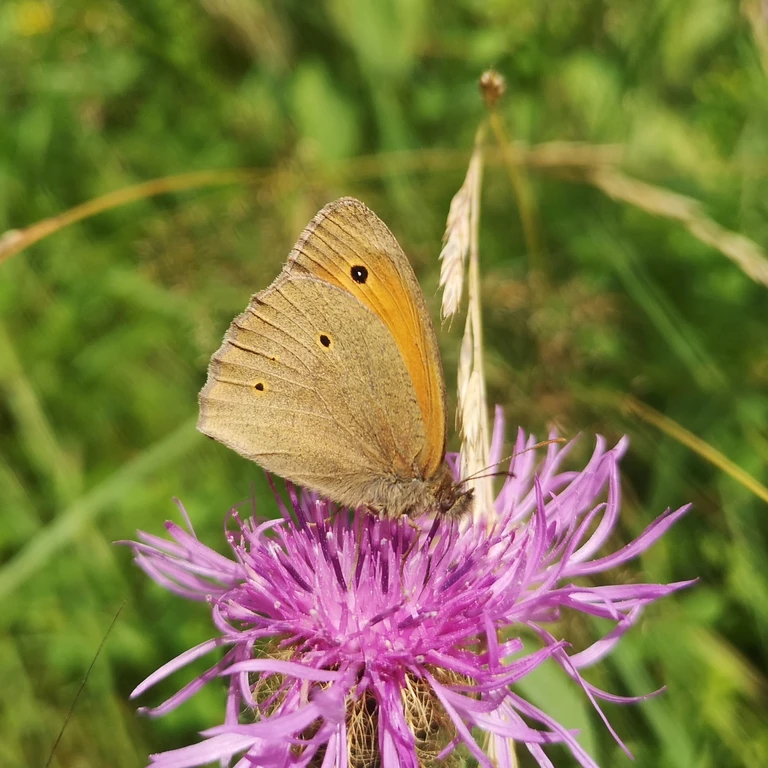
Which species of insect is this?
Maniola jurtina
